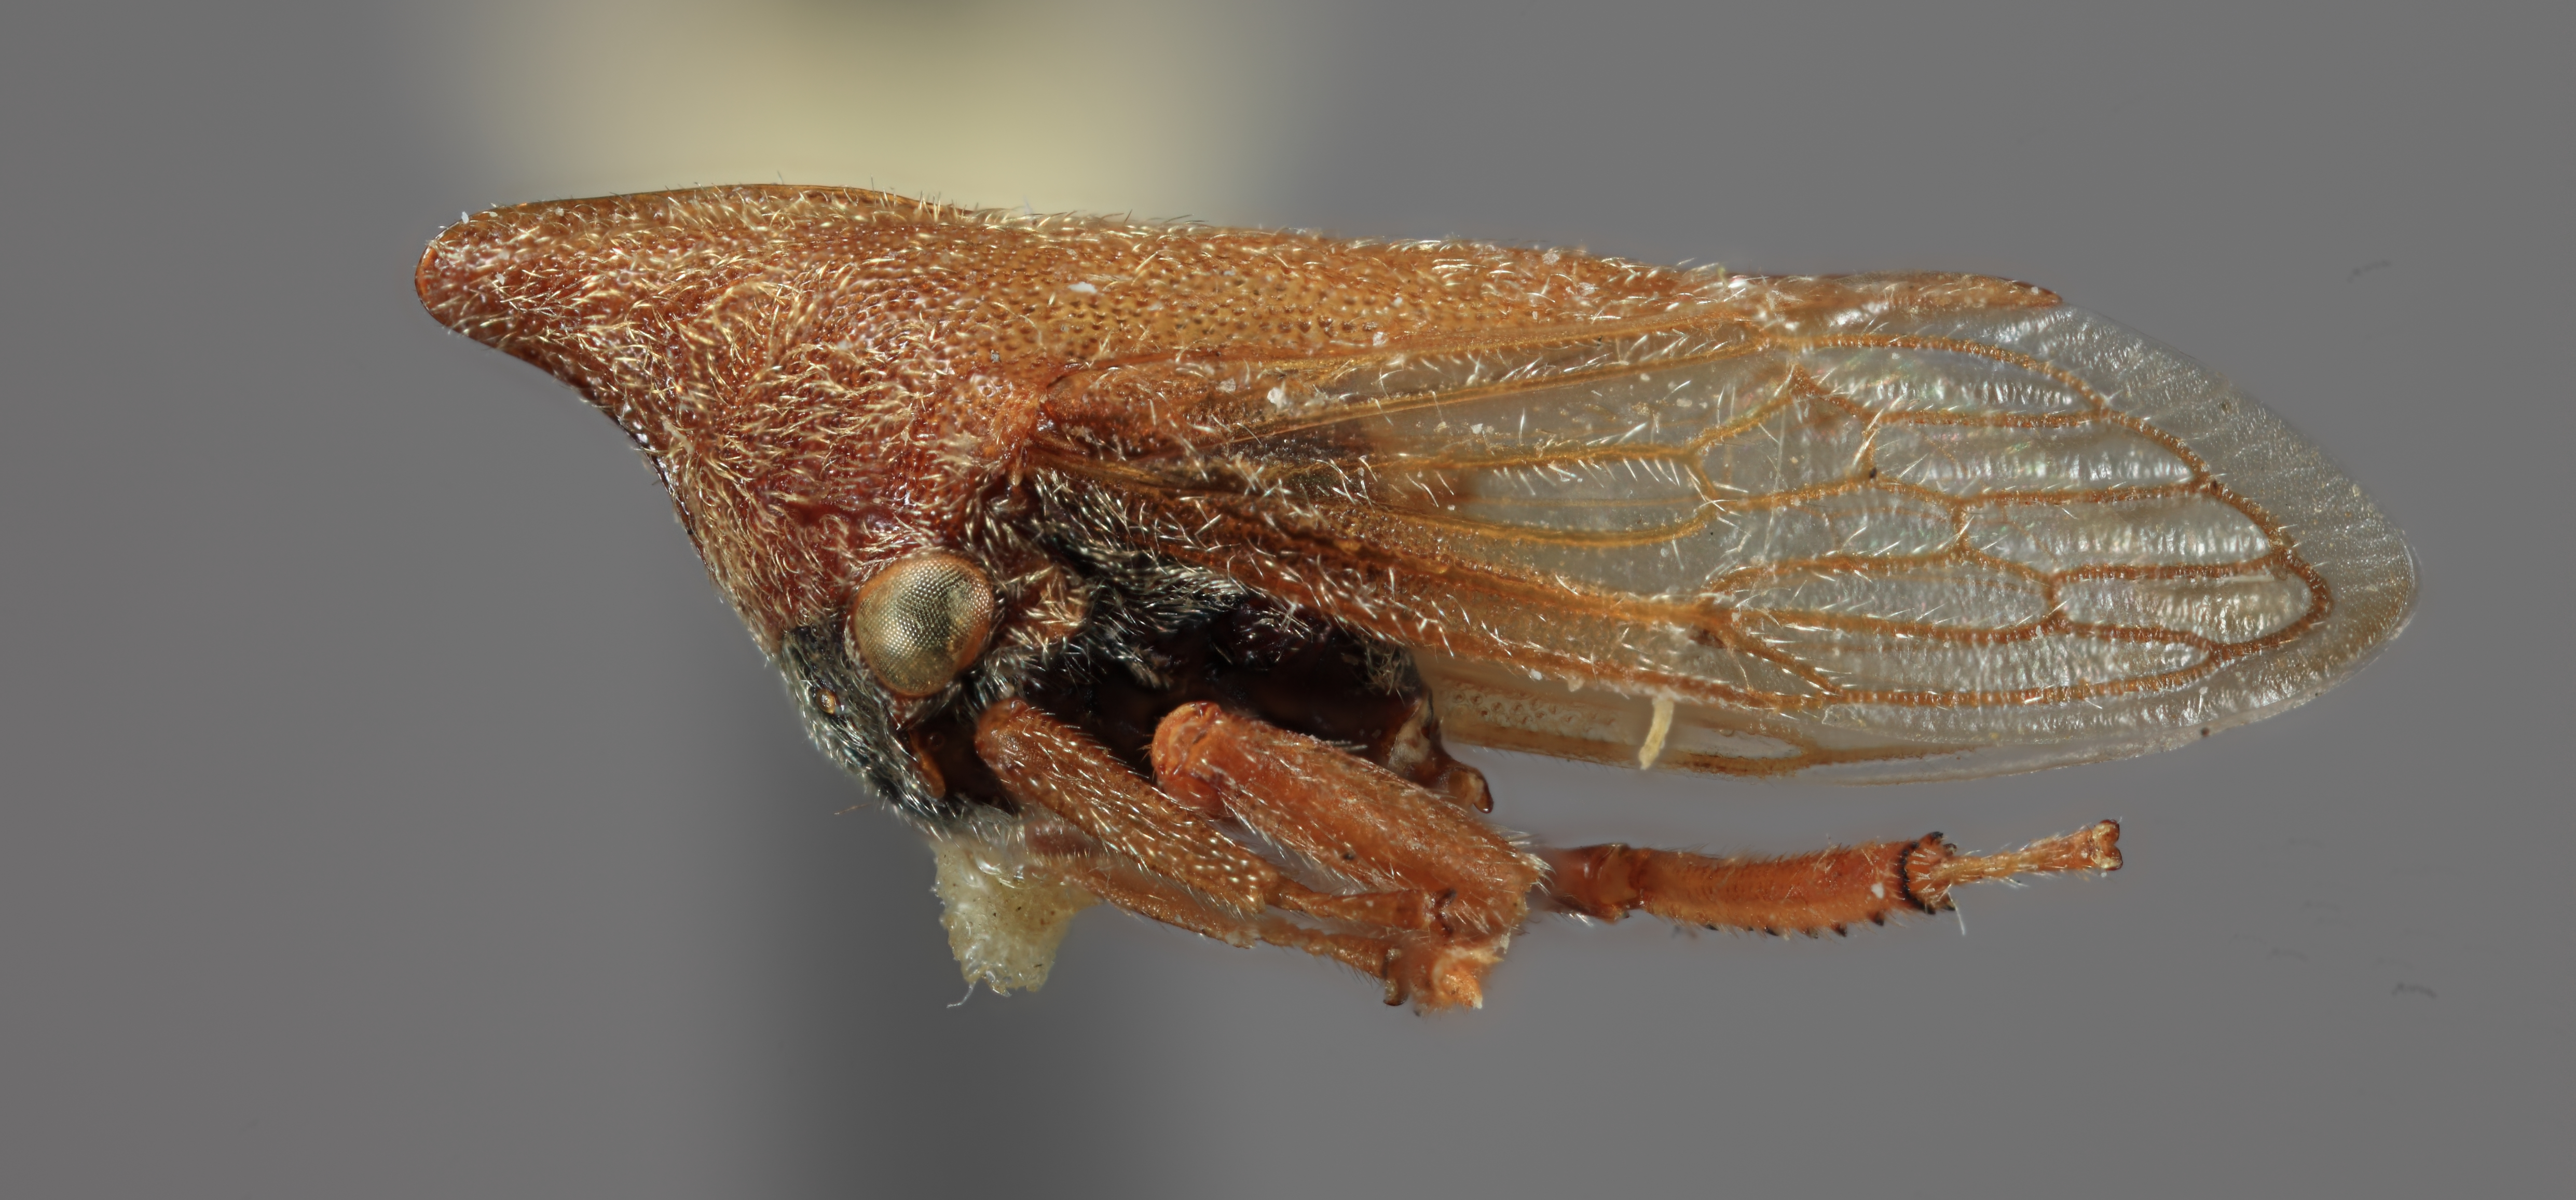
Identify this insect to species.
Guayaquila peruviensis
